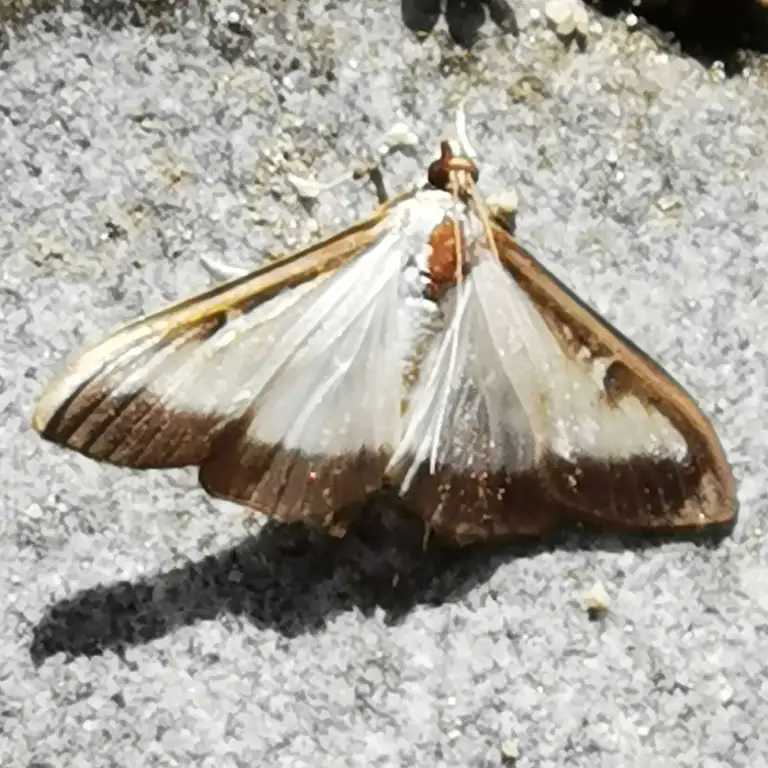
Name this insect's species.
Cydalima perspectalis
